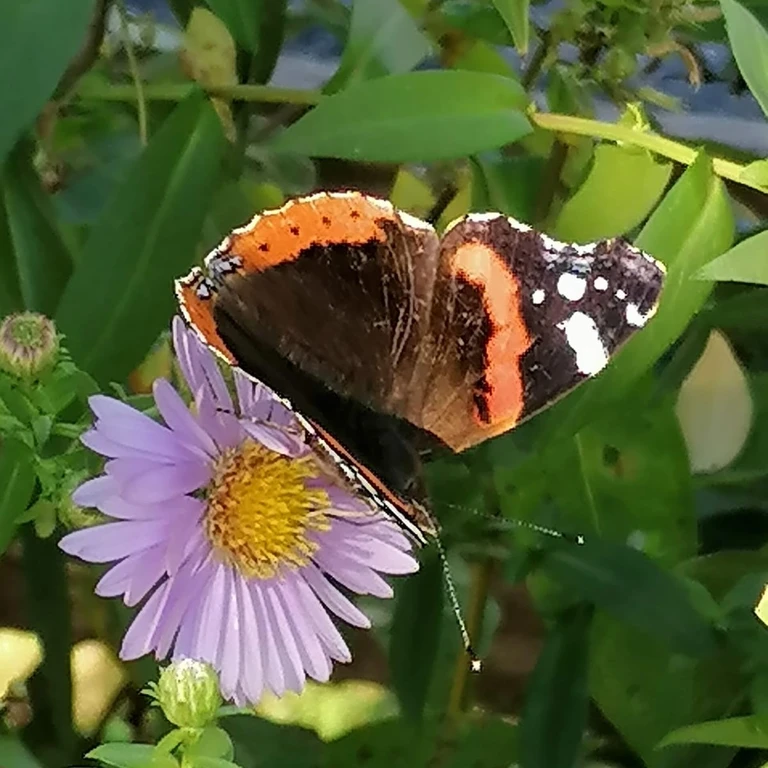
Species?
Vanessa atalanta
